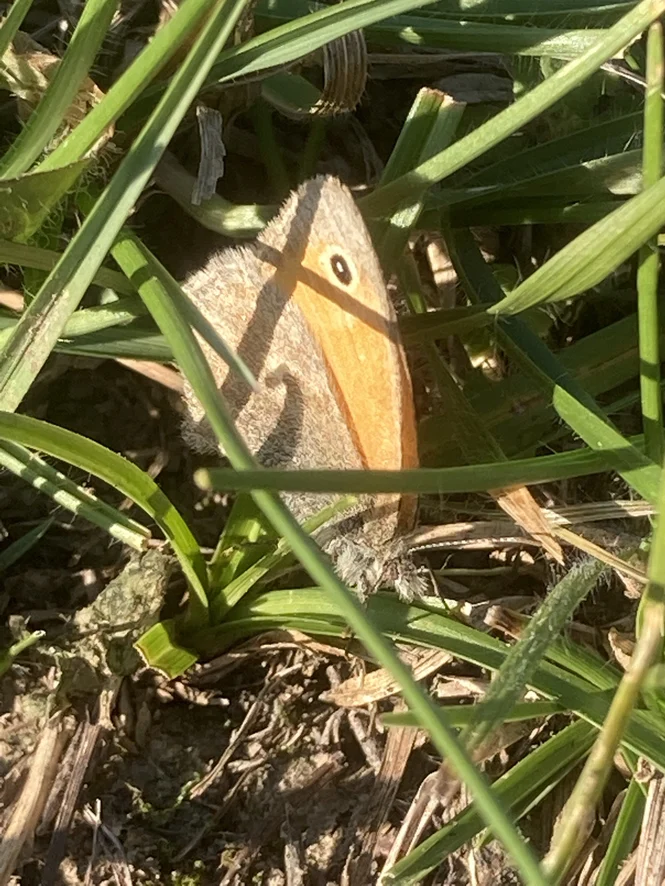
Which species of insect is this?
Coenonympha pamphilus
